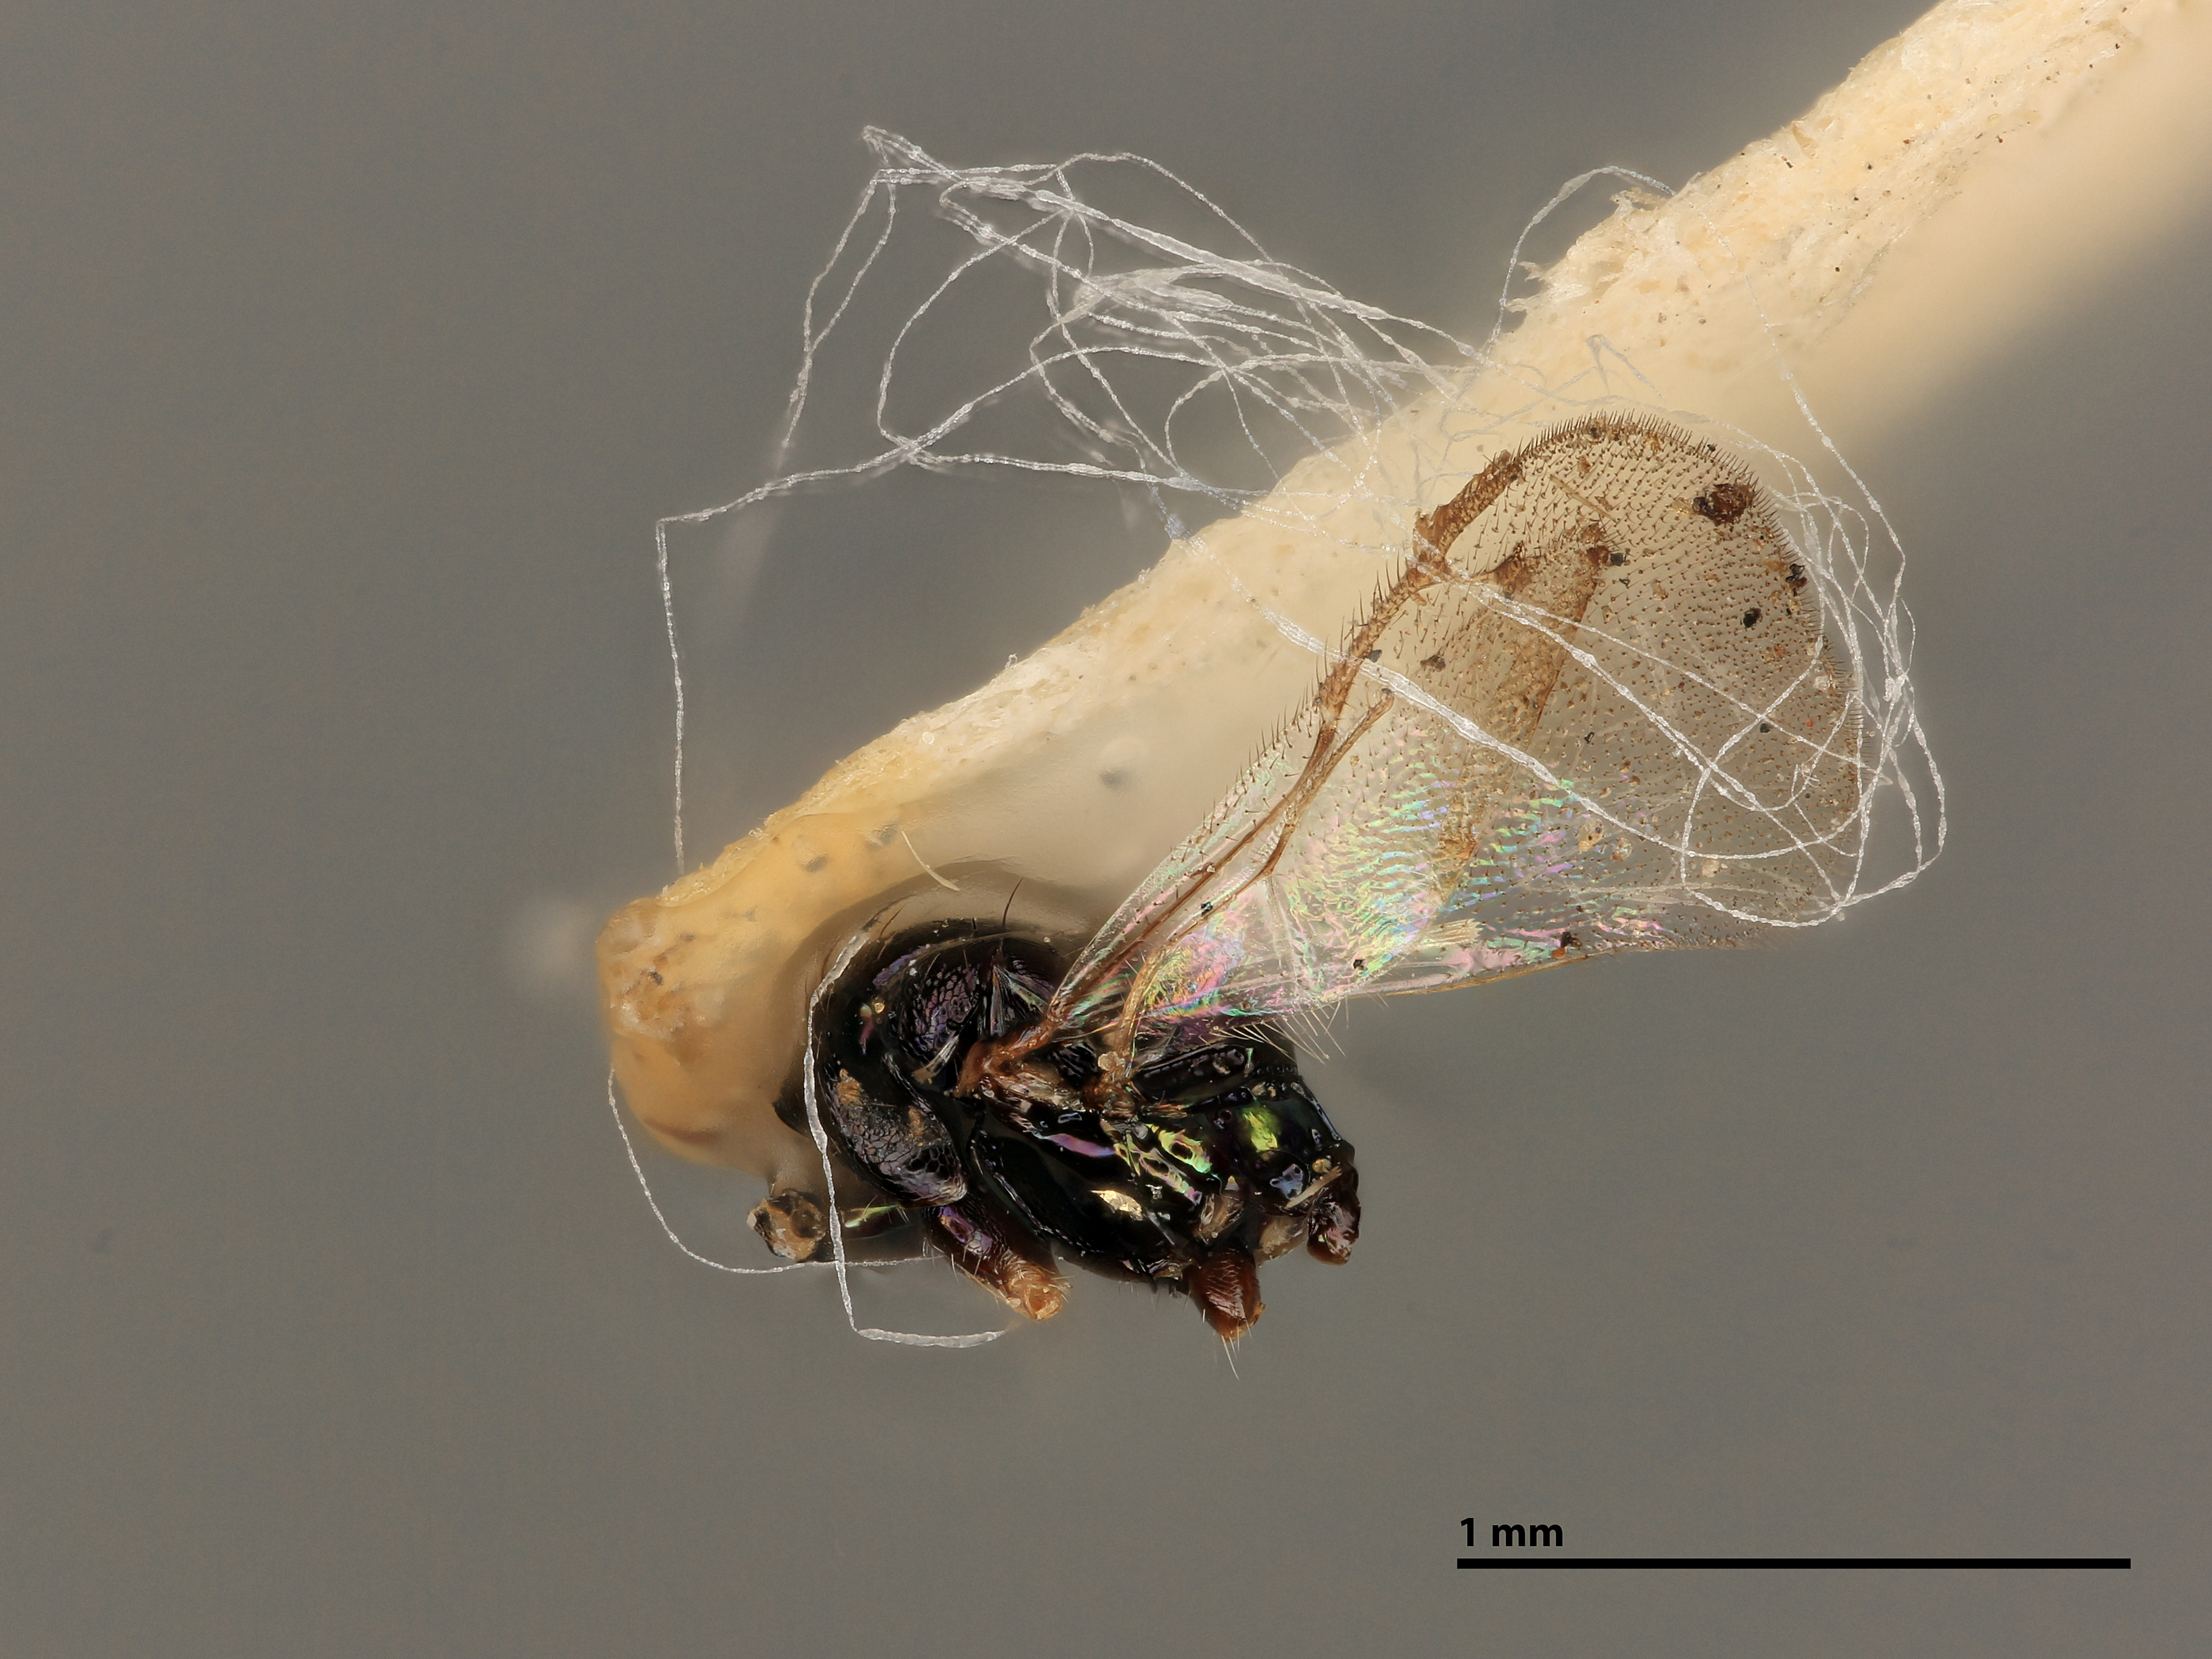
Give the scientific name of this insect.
Microgaster australia
